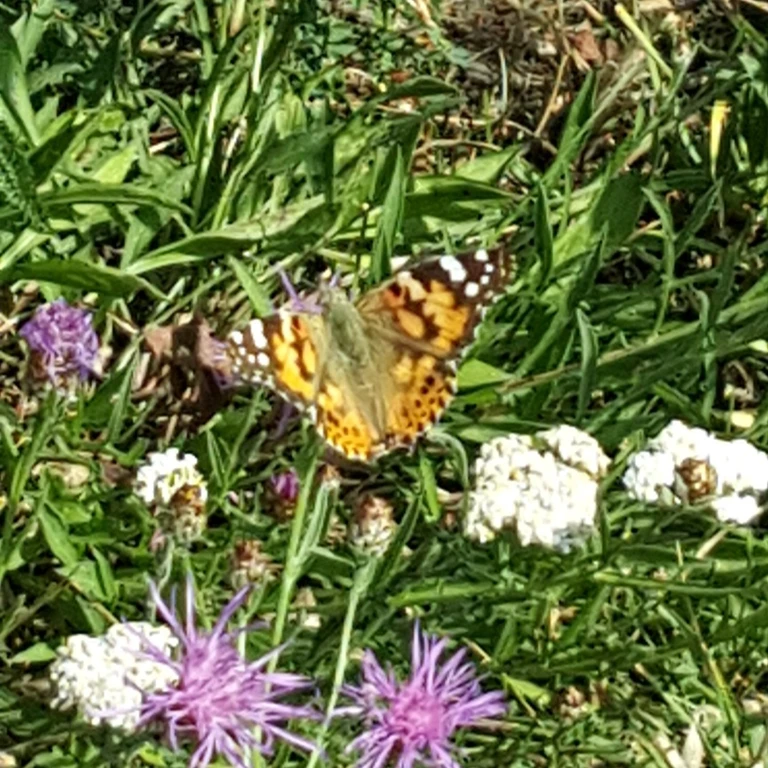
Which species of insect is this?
Vanessa cardui
